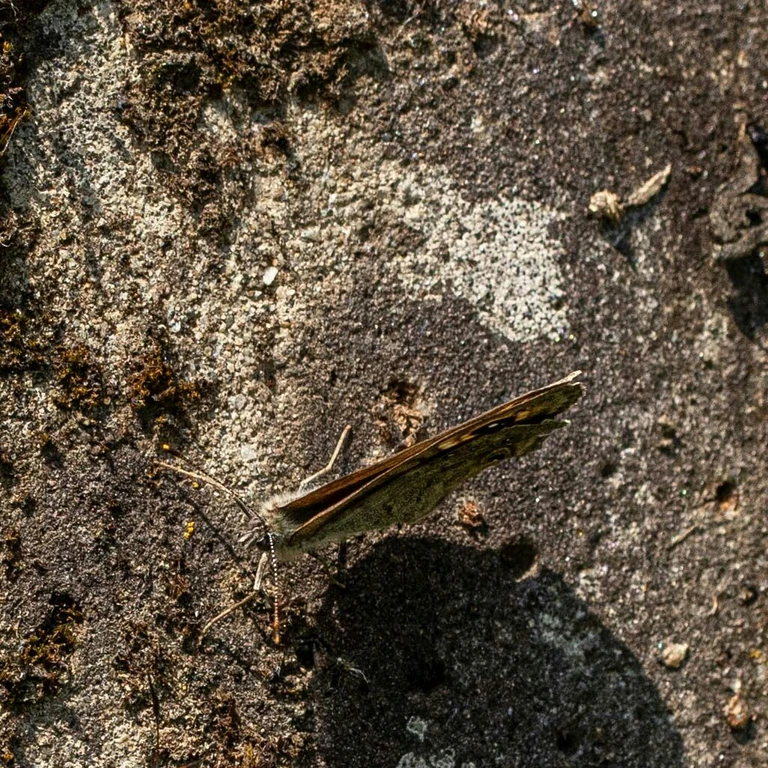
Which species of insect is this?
Maniola jurtina
